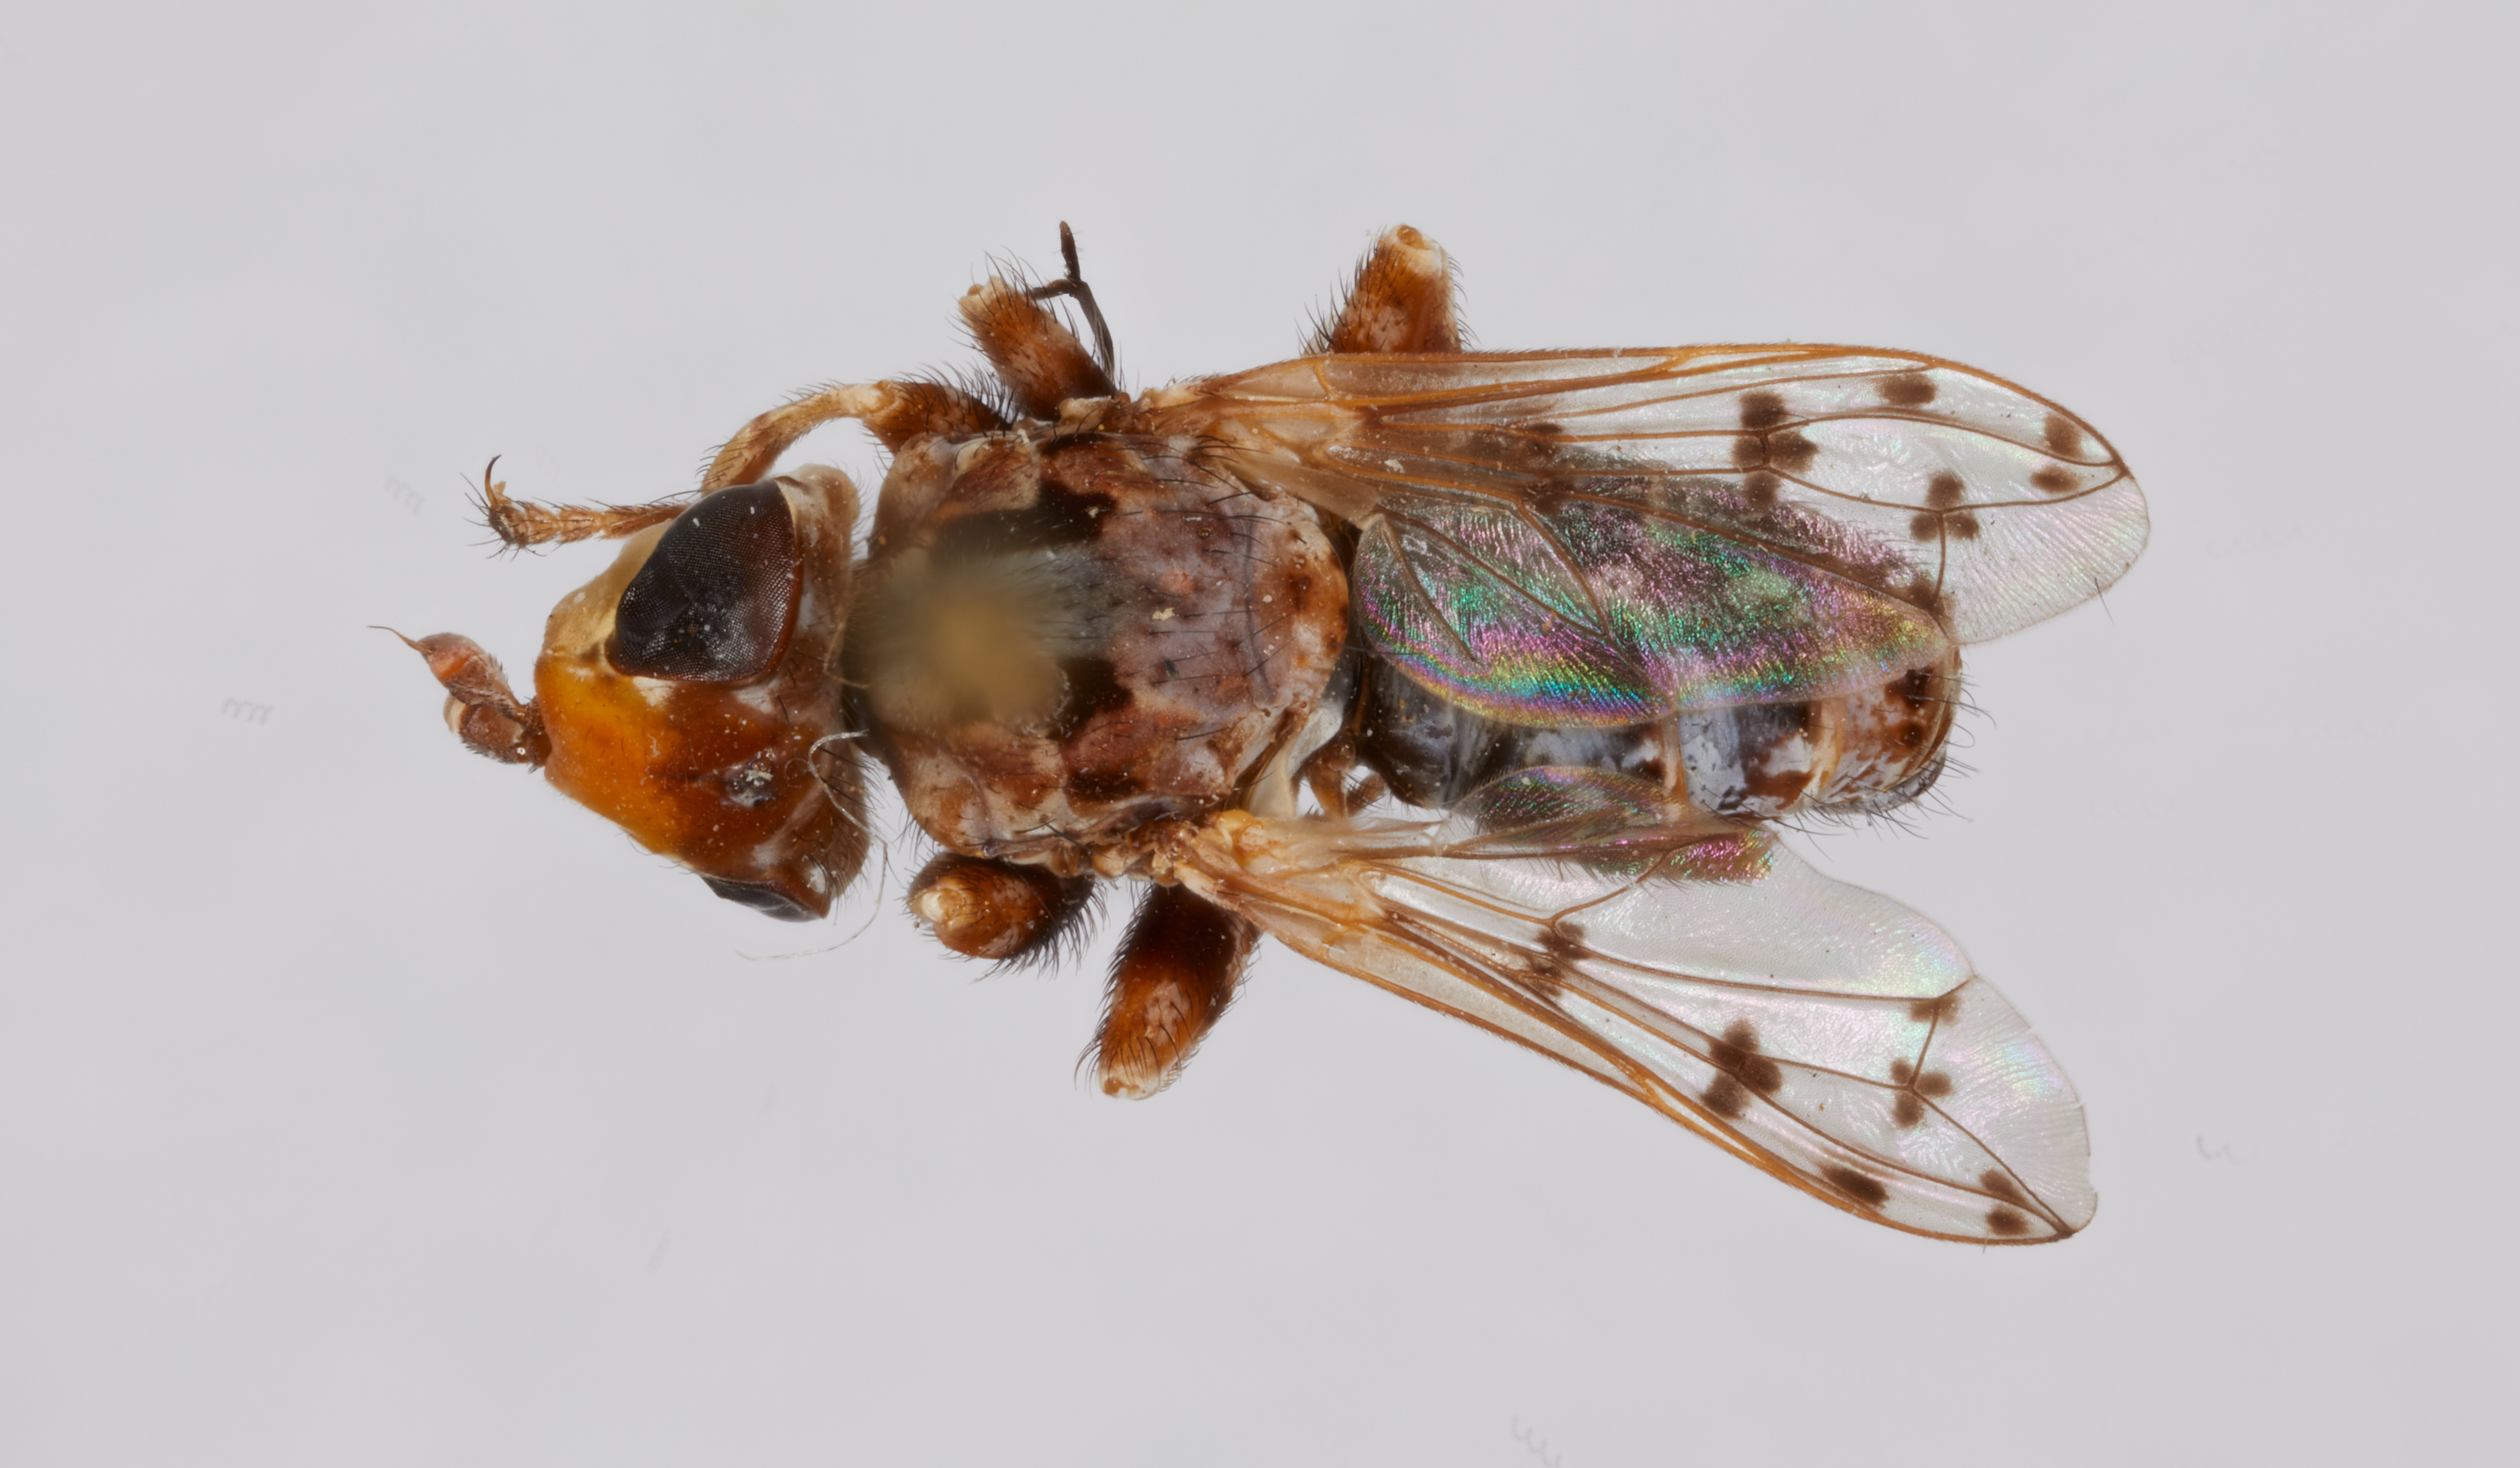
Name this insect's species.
Zodion punctipenne (also Zodion punctipennis)
